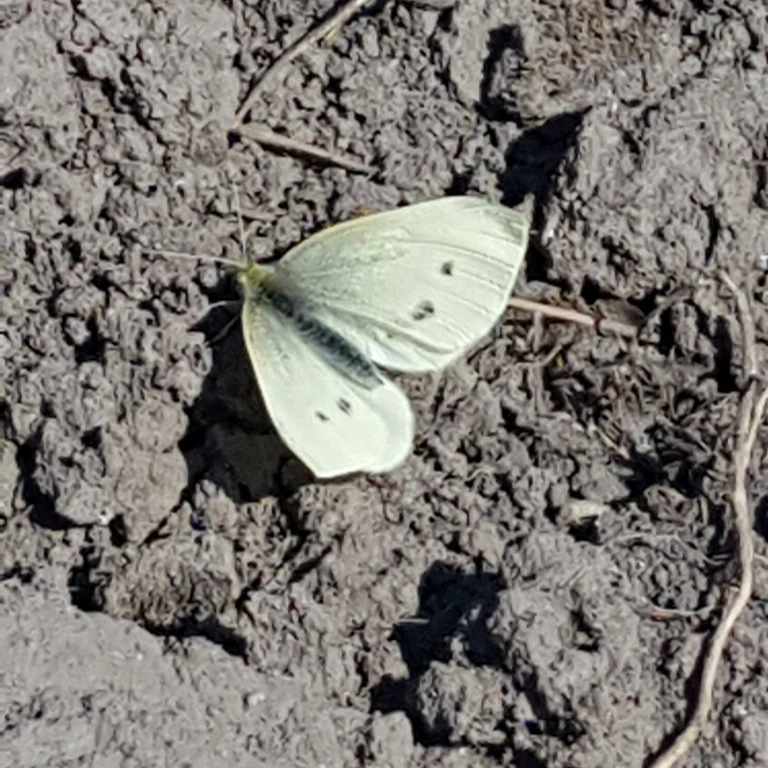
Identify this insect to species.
Pieris rapae
